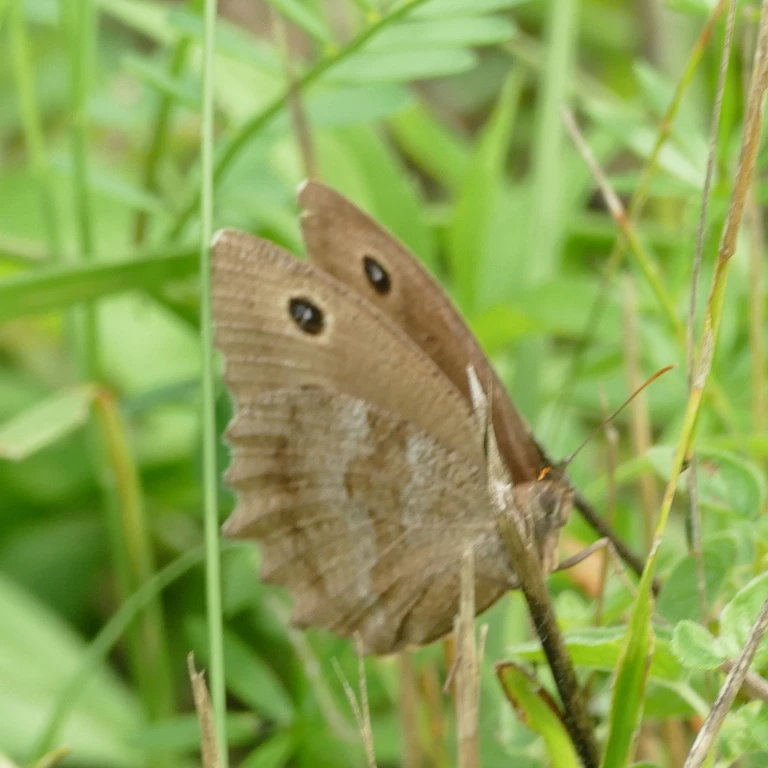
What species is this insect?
Minois dryas
